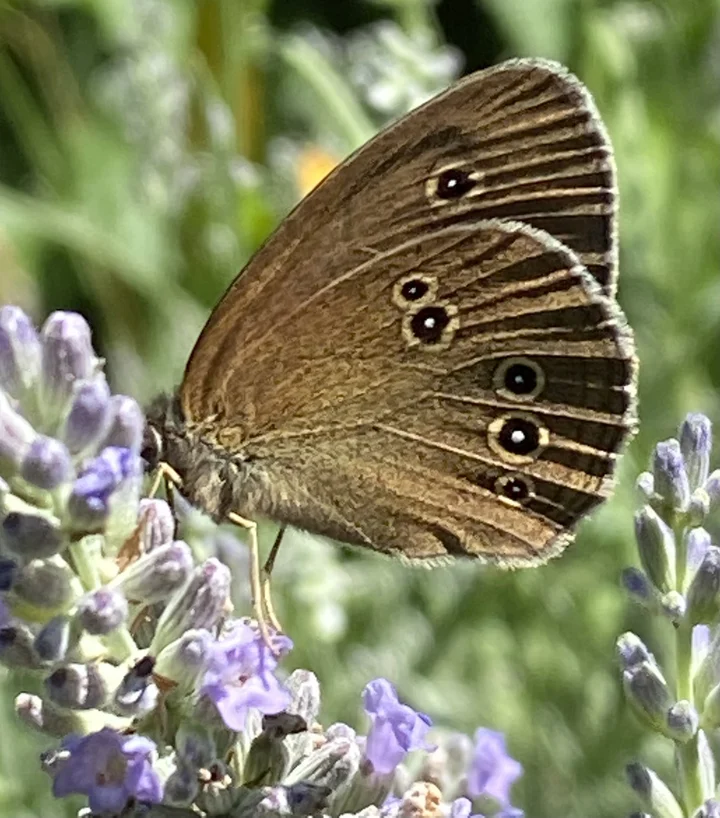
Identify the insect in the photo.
Aphantopus hyperantus
